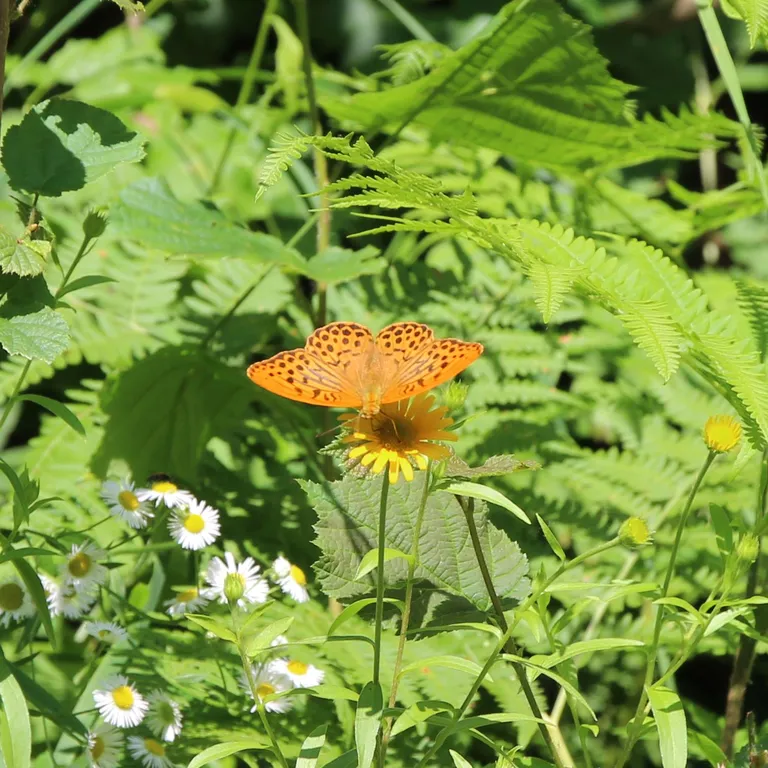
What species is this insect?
Argynnis paphia
